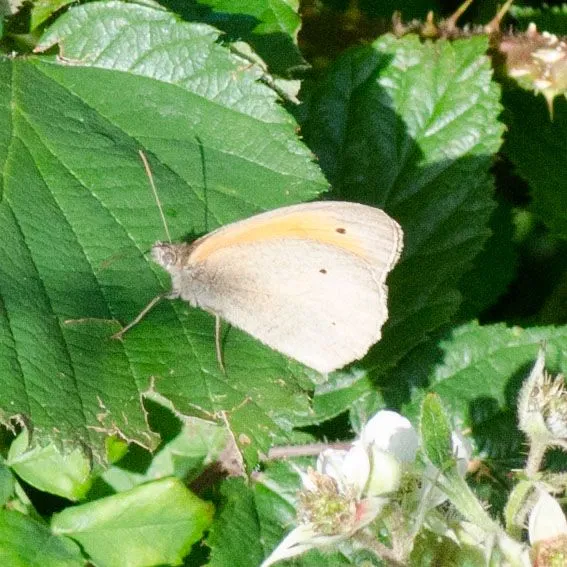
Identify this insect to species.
Maniola jurtina
